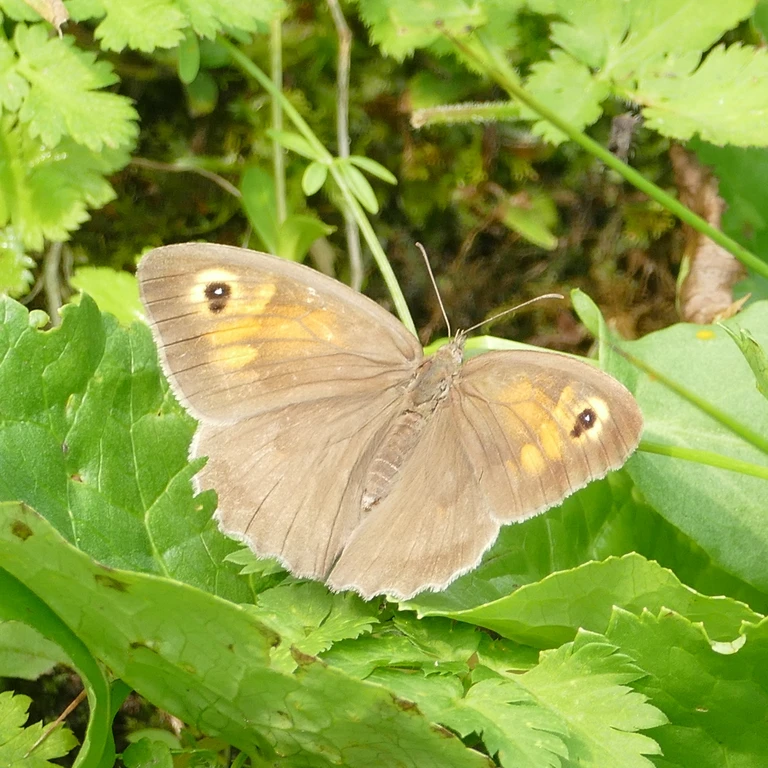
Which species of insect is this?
Maniola jurtina
